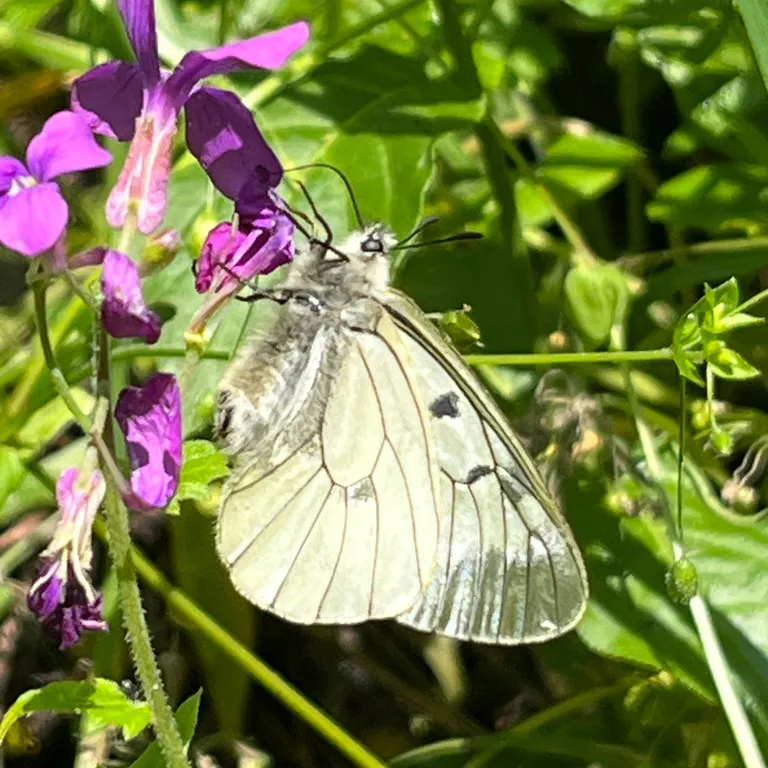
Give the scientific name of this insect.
Parnassius mnemosyne
